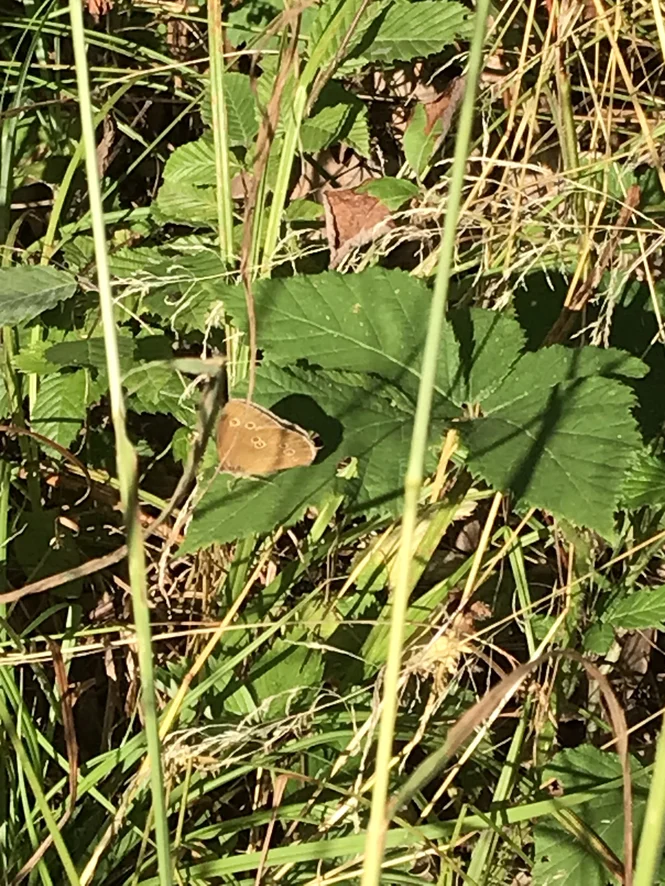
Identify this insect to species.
Aphantopus hyperantus
